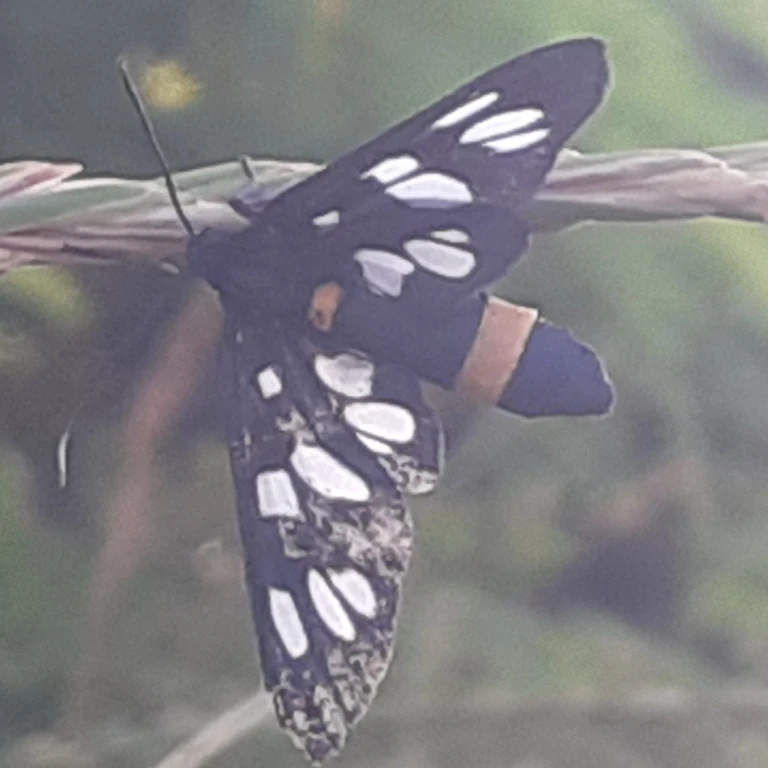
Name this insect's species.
Amata phegea
